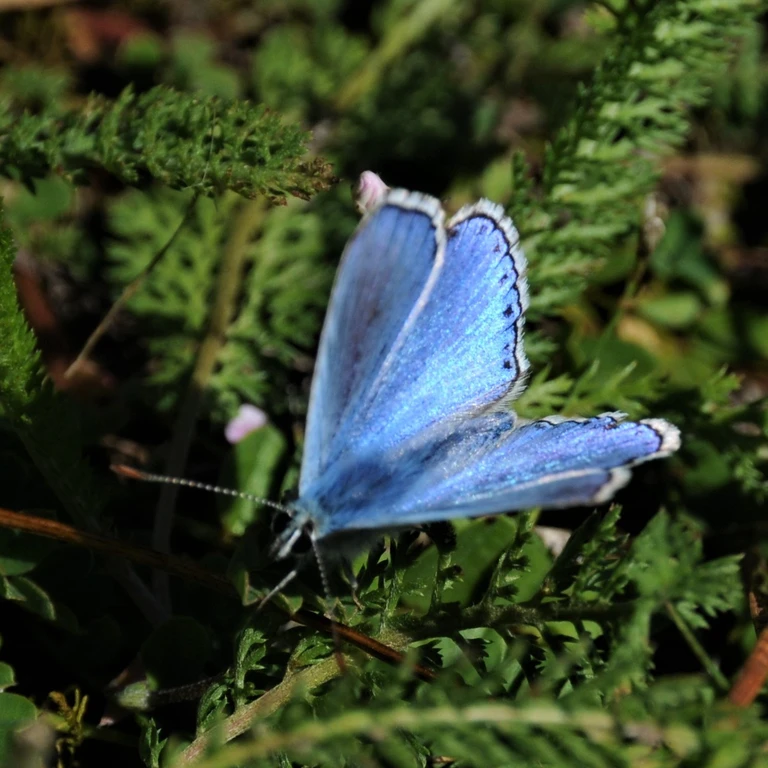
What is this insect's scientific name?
Lysandra bellargus
